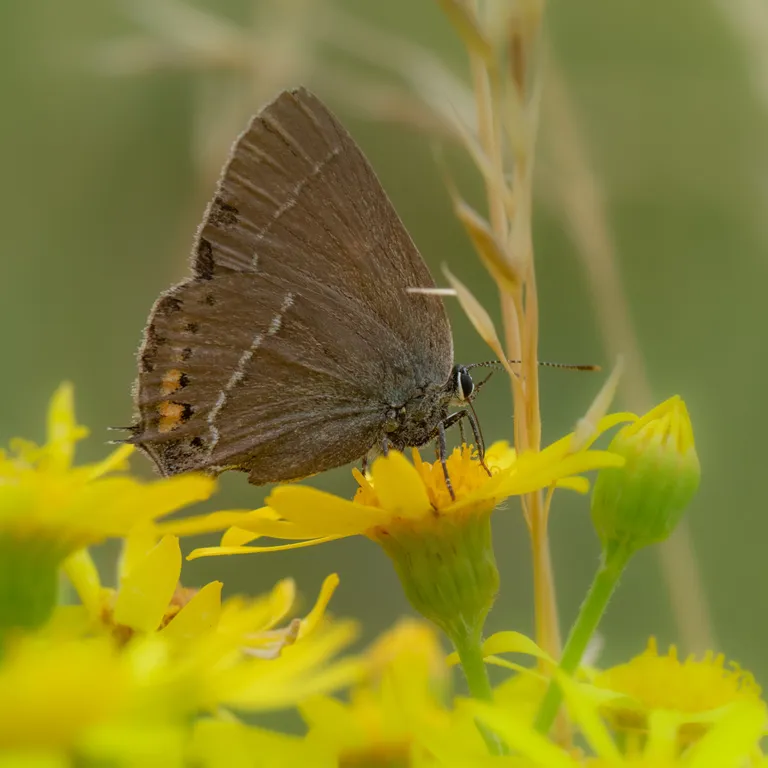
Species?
Satyrium spini (also Tuttiola spini)
